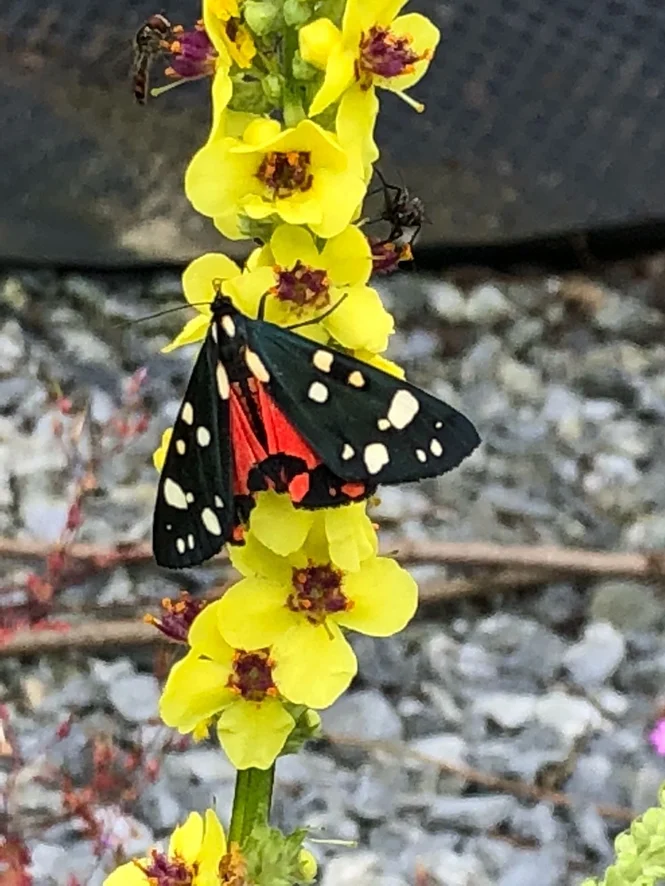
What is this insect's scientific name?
Callimorpha dominula
